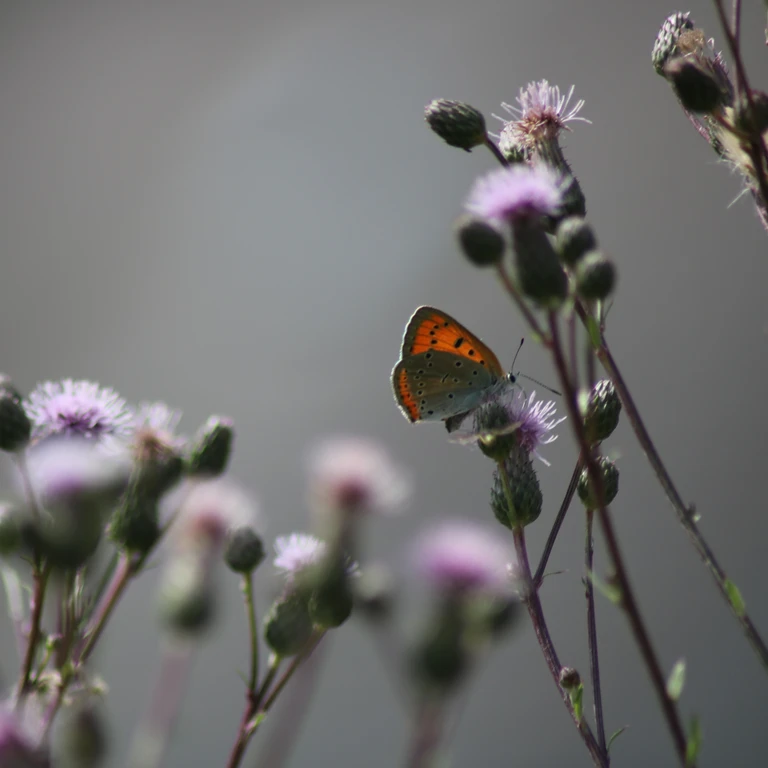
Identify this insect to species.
Lycaena dispar
